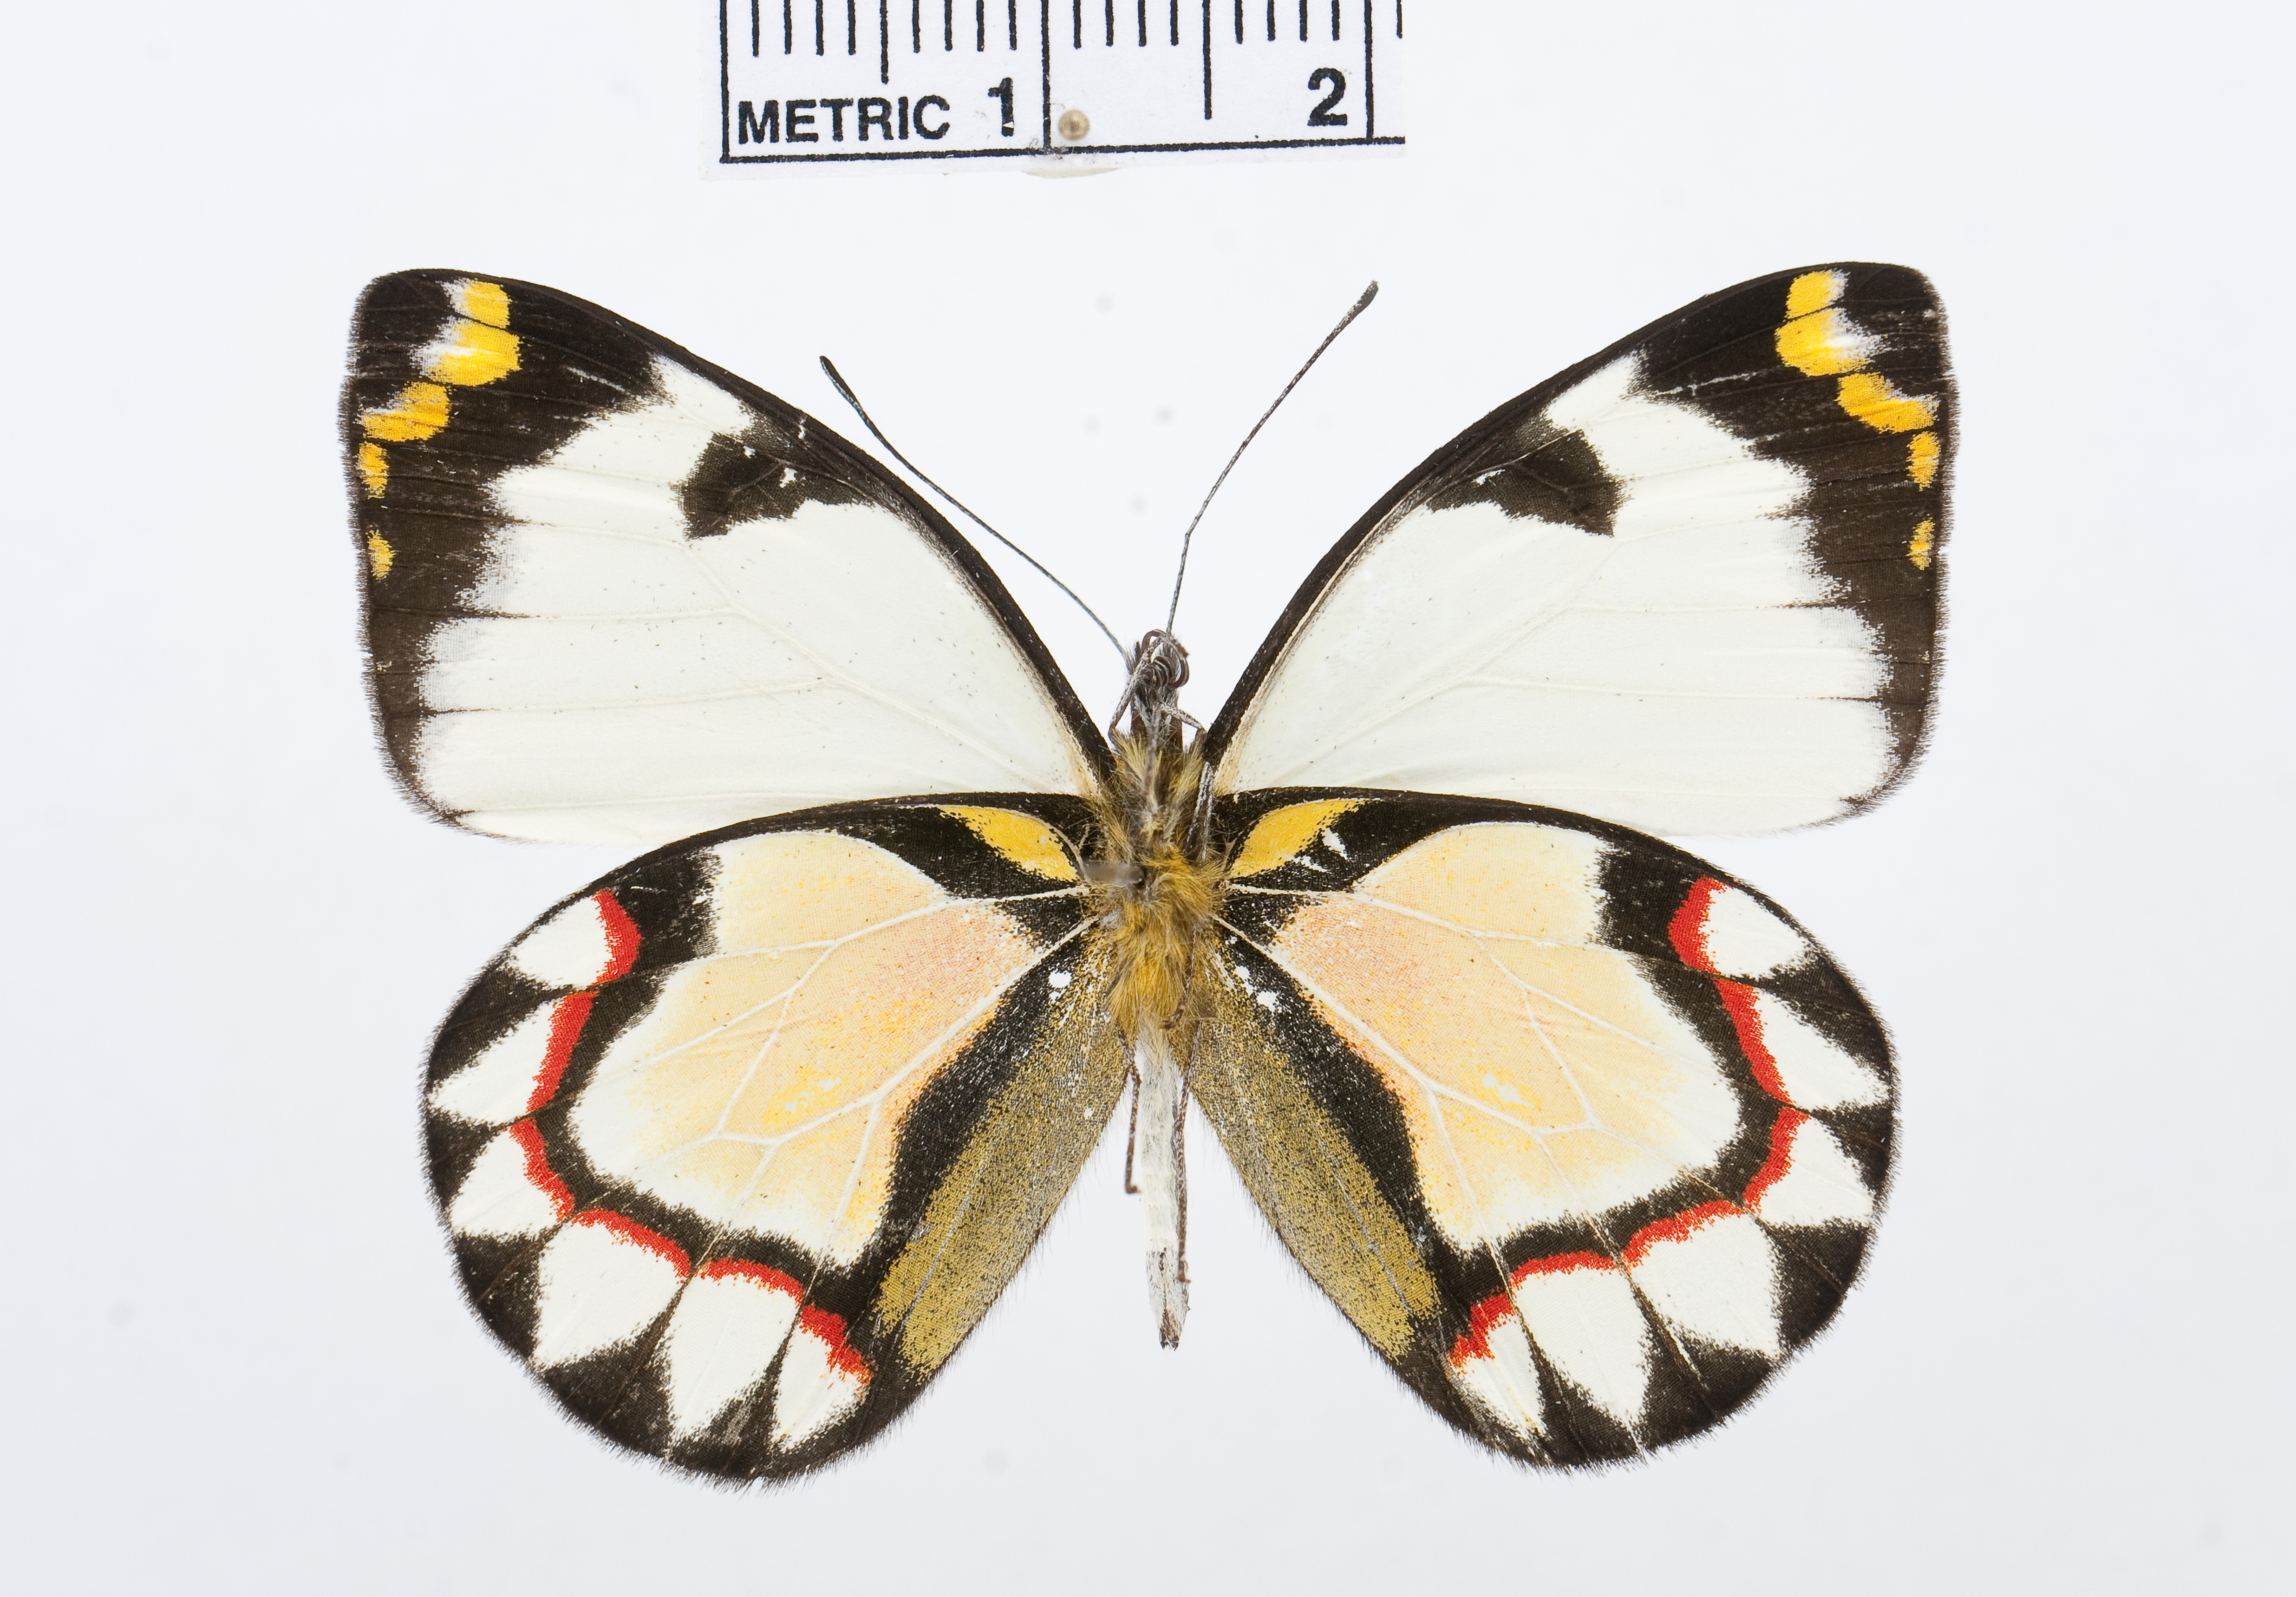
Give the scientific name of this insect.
Delias iltis
